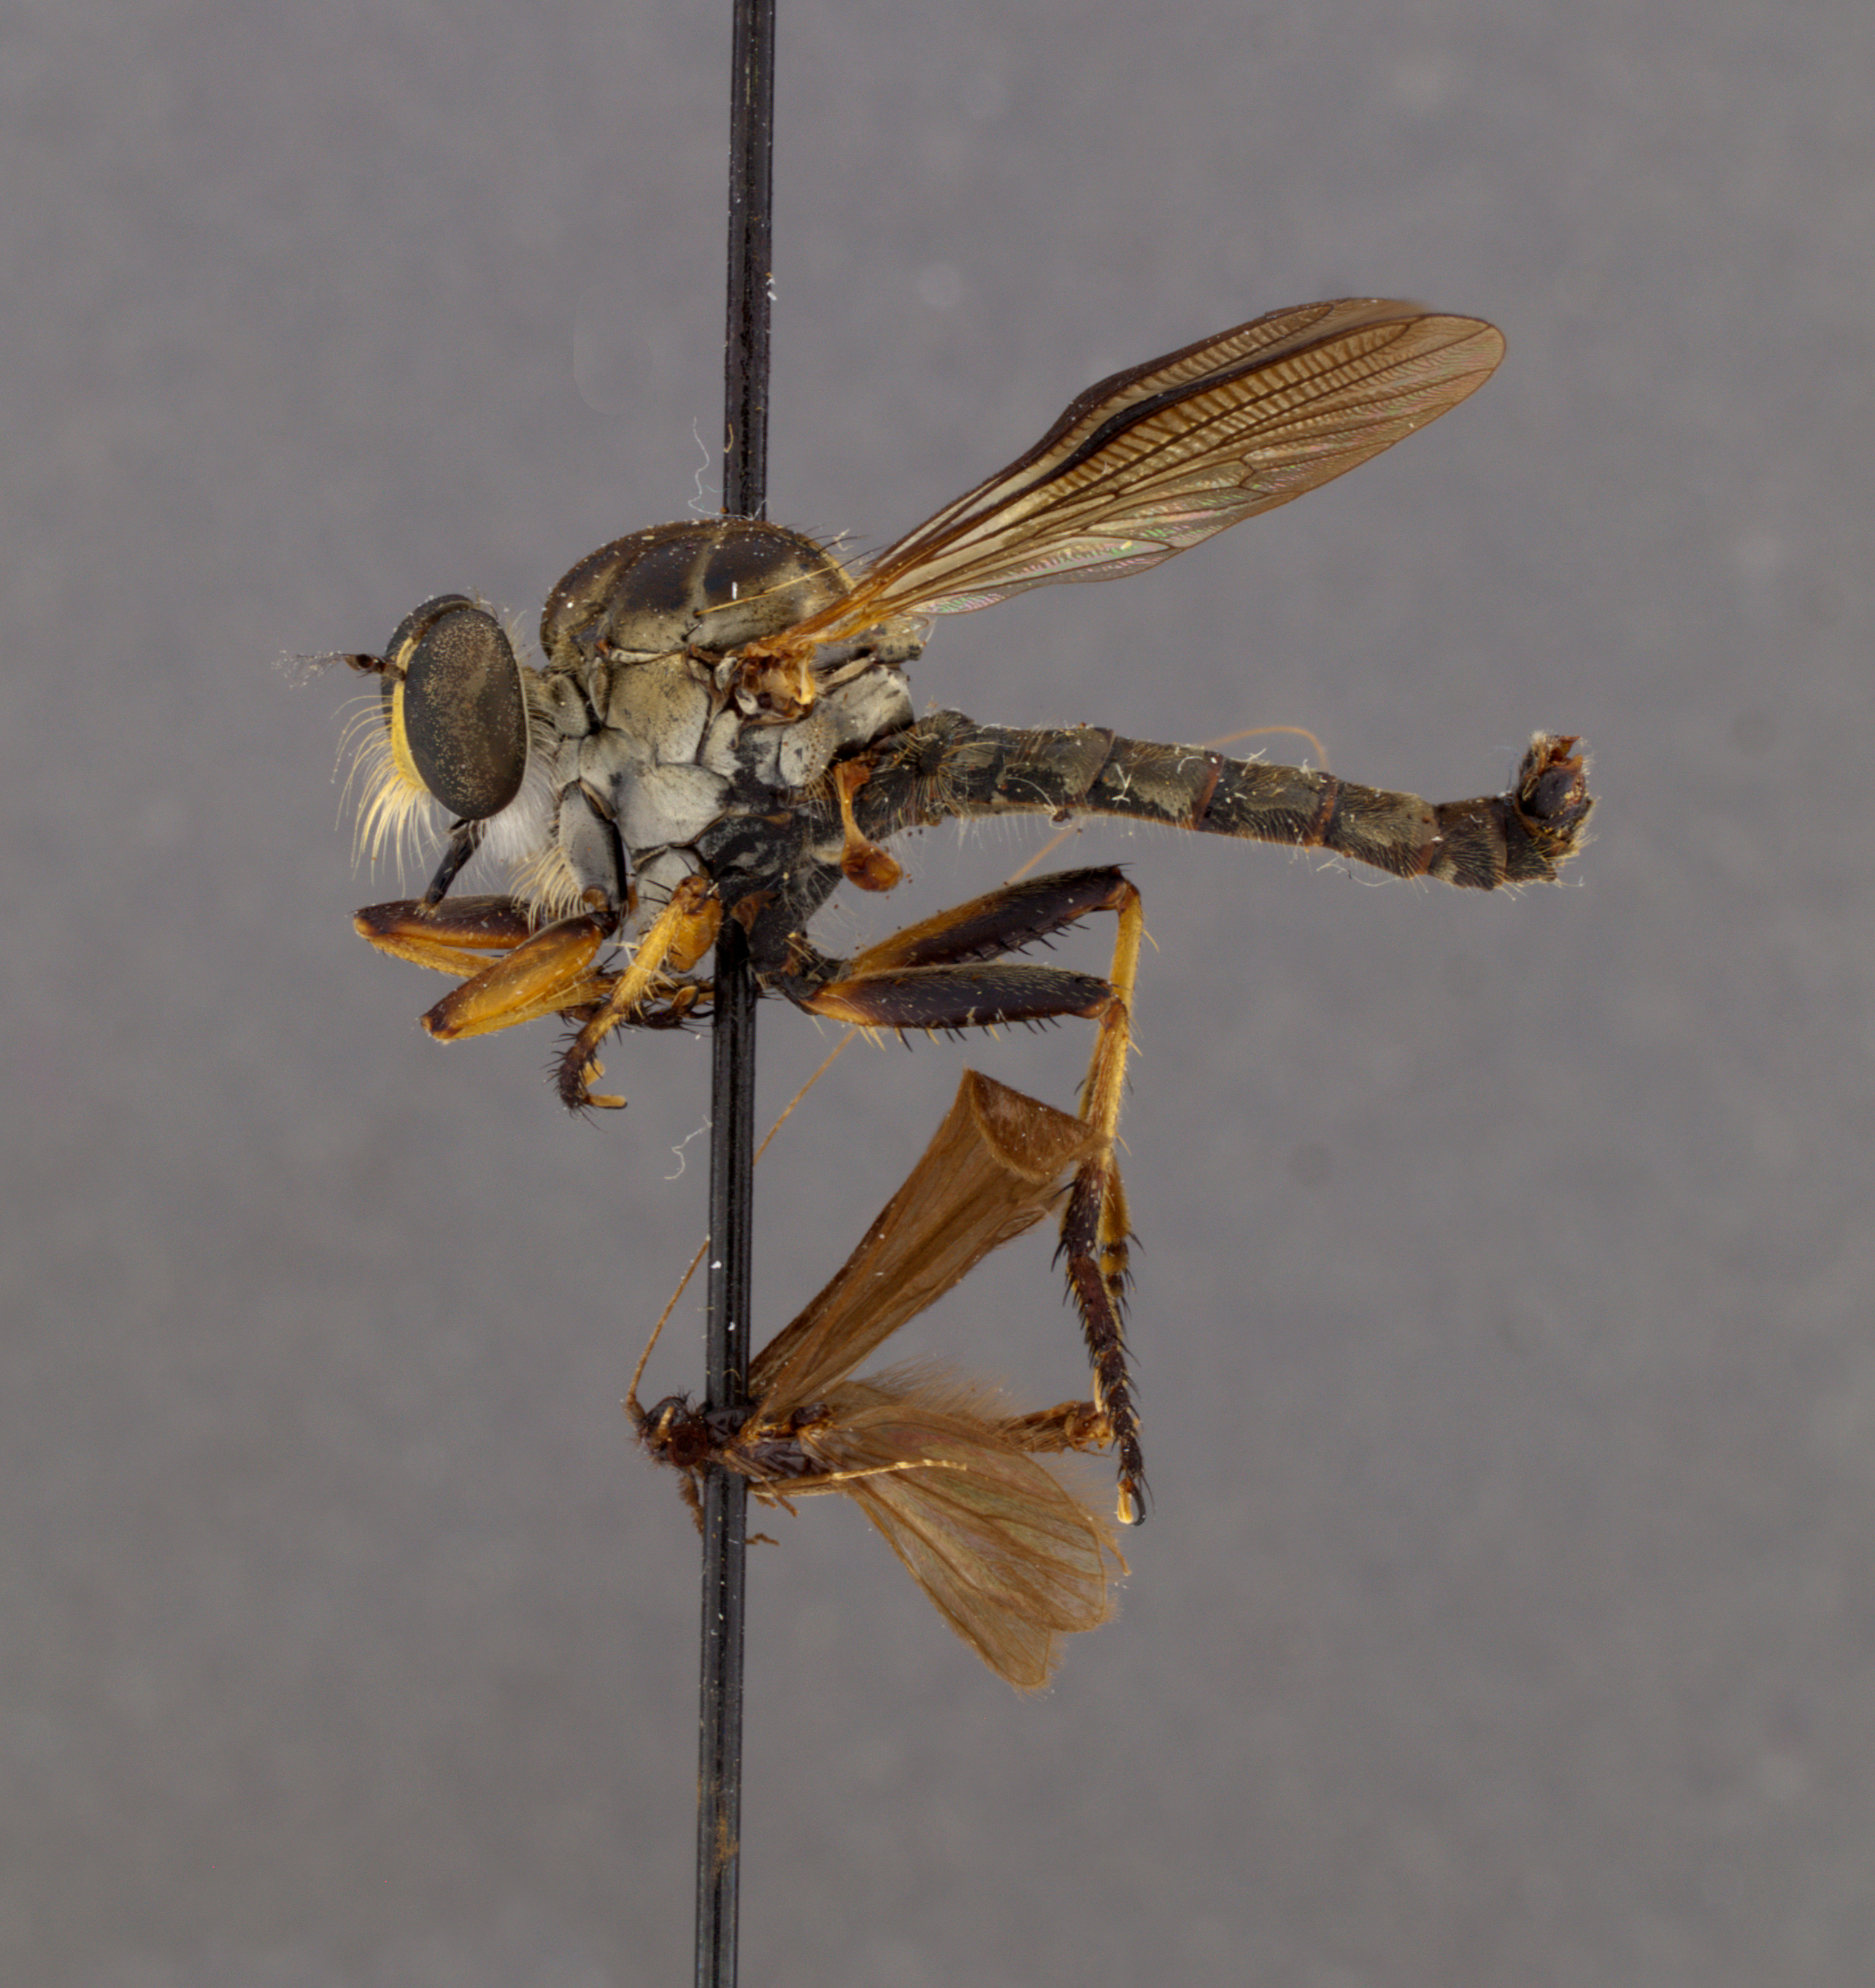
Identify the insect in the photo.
Ommatius tibialis
